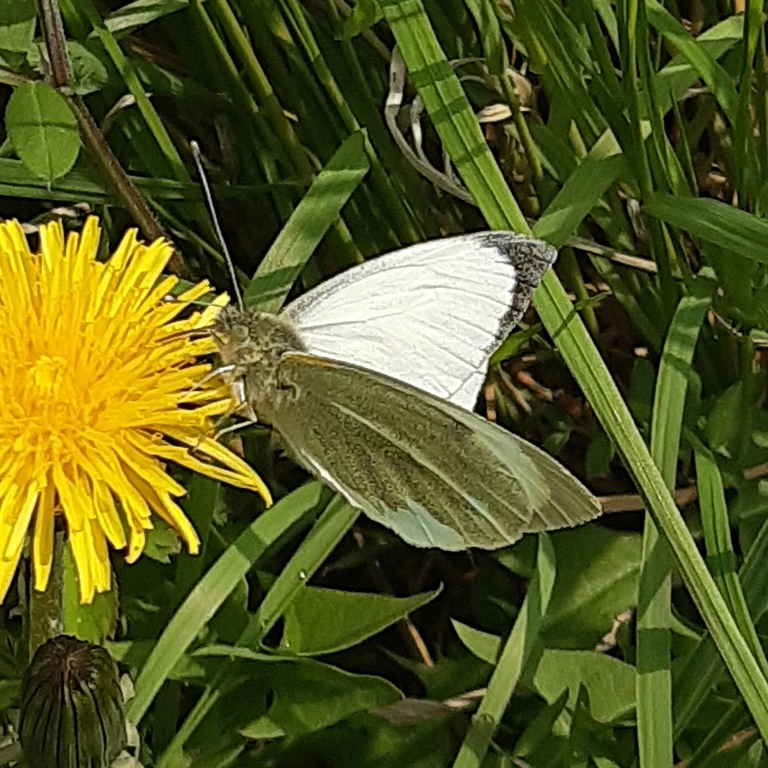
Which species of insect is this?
Pieris brassicae
